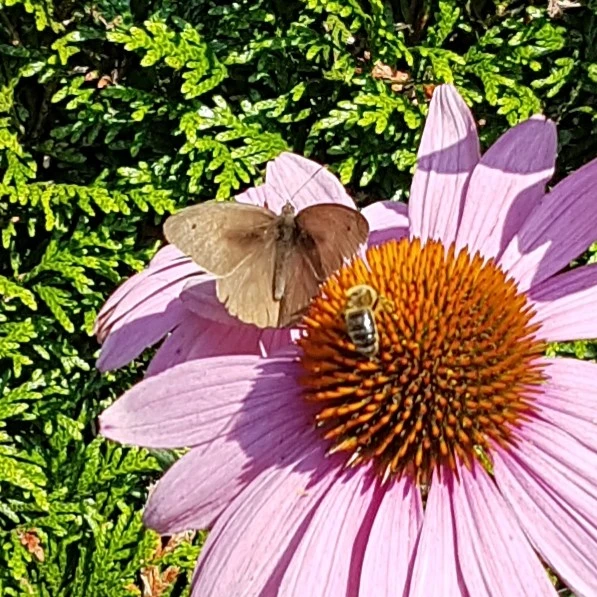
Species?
Maniola jurtina
